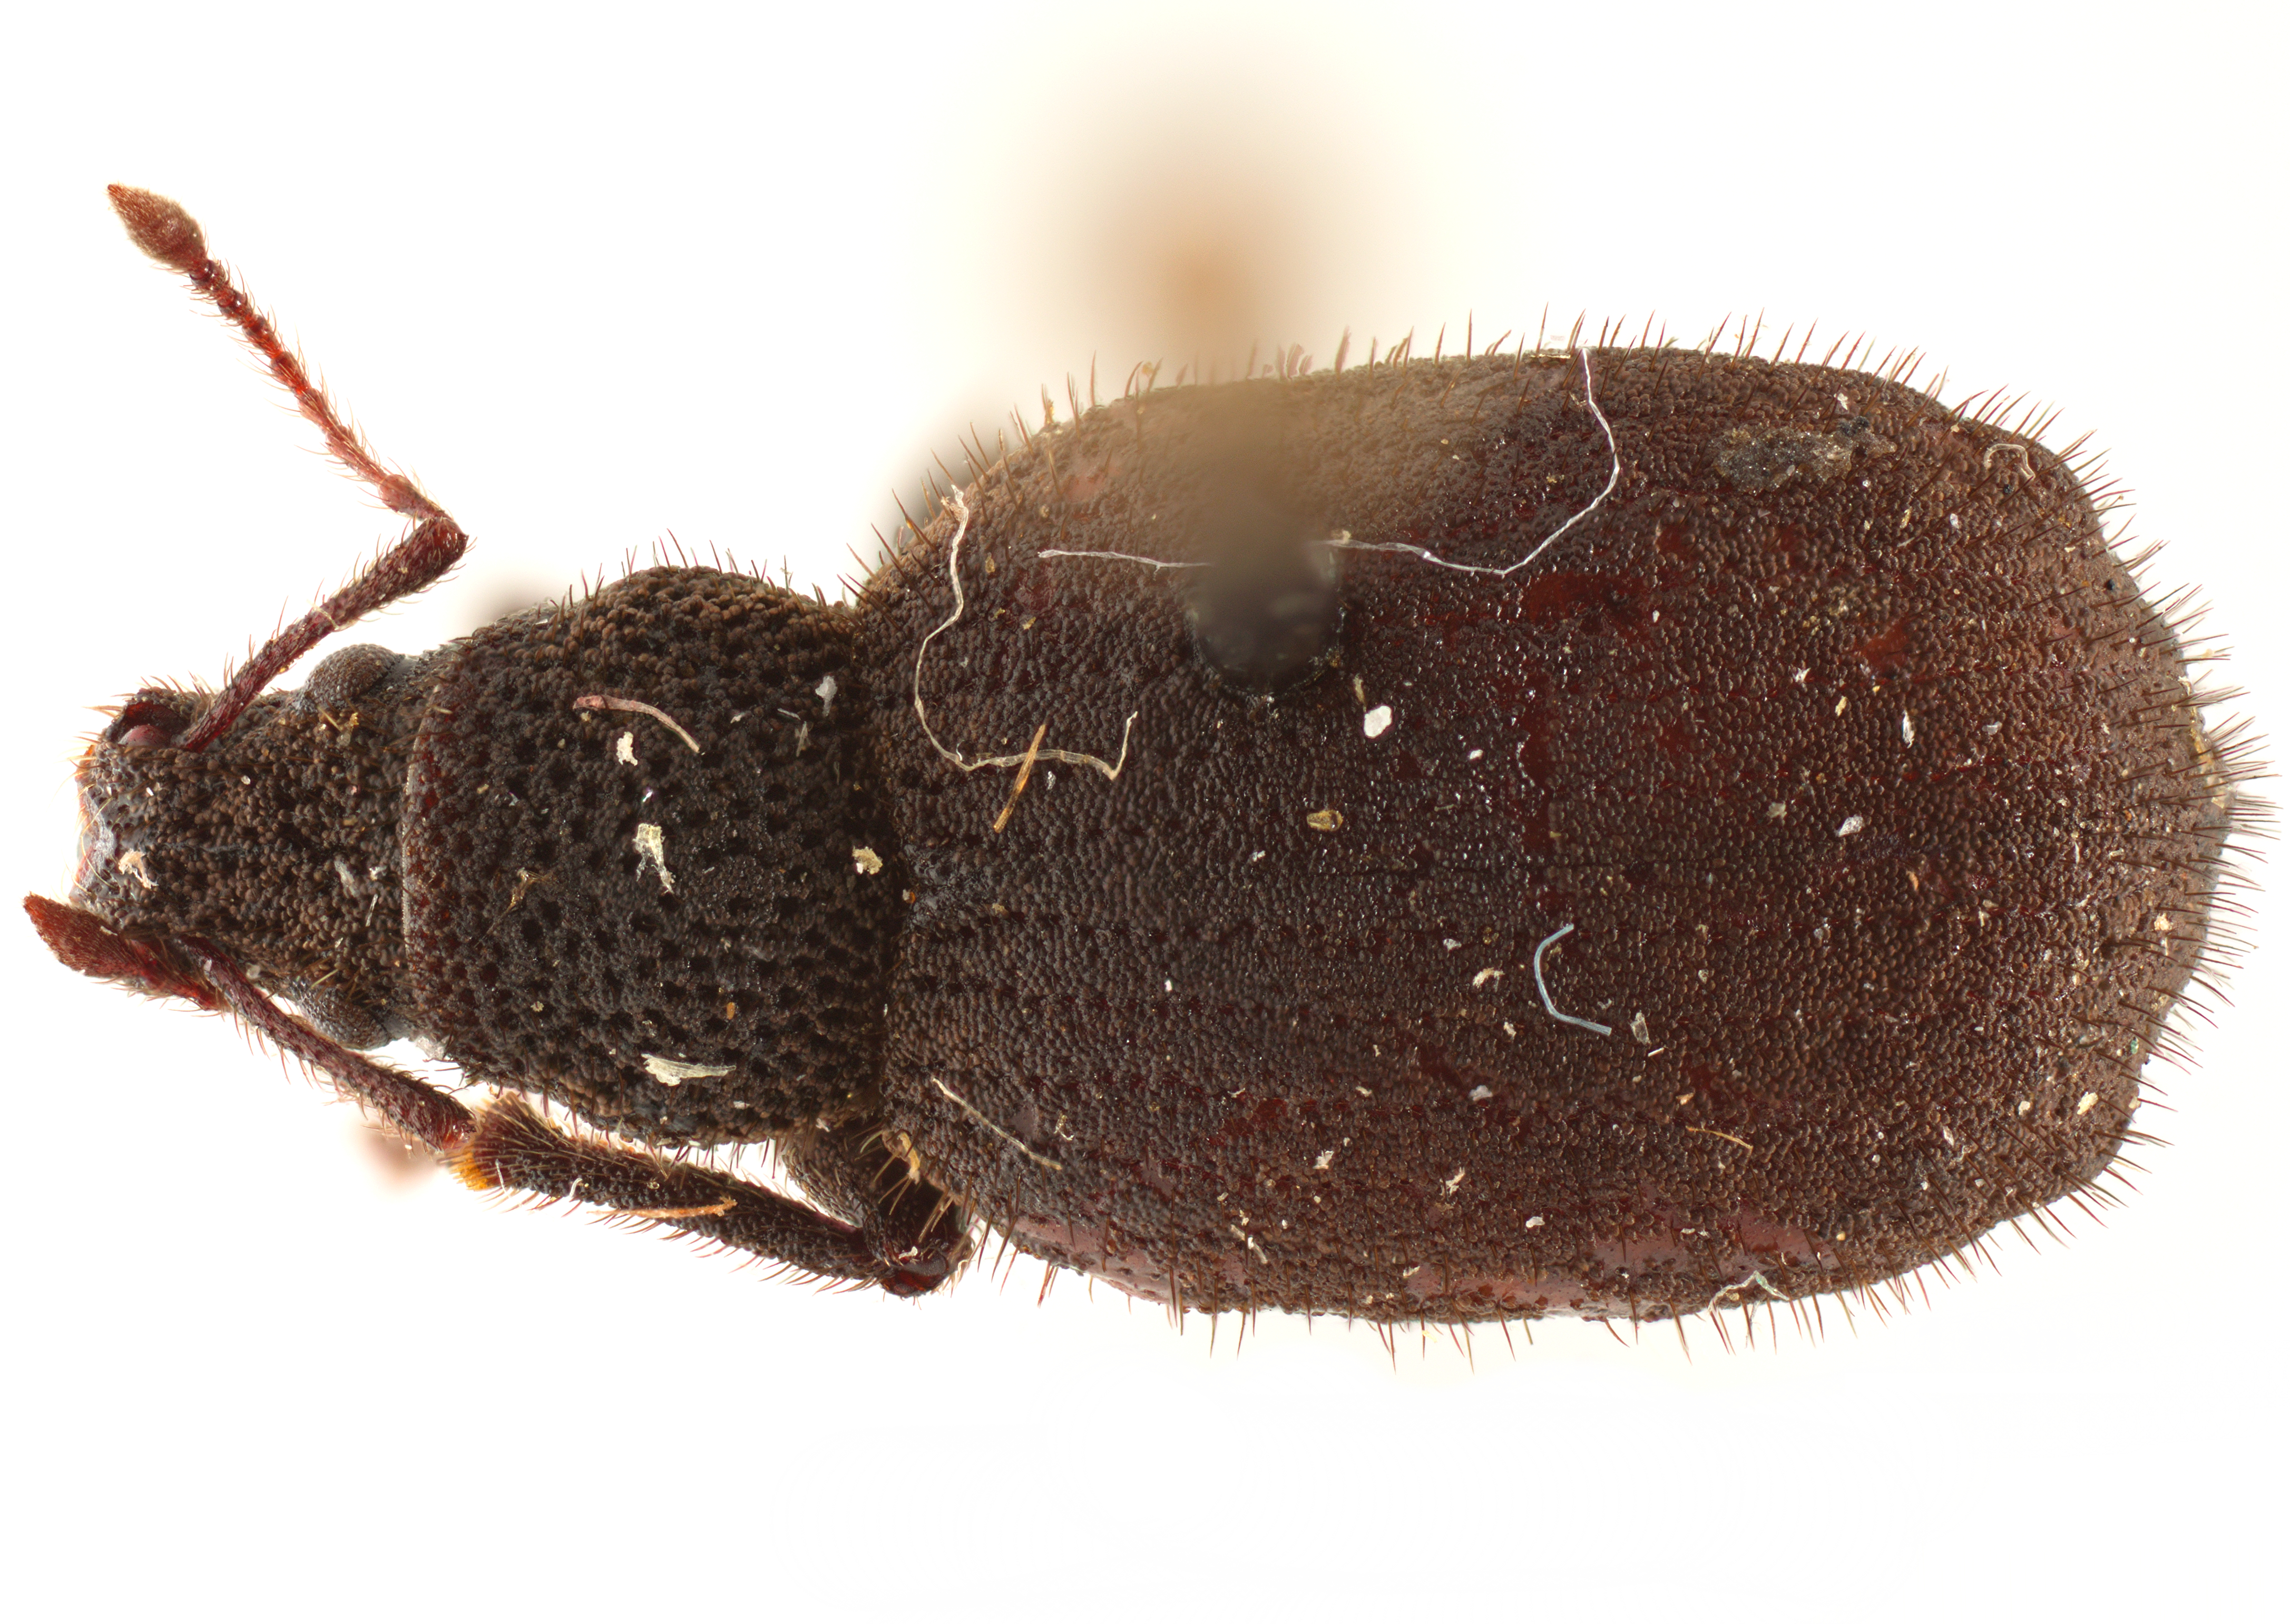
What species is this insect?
Nemocestes longulus
